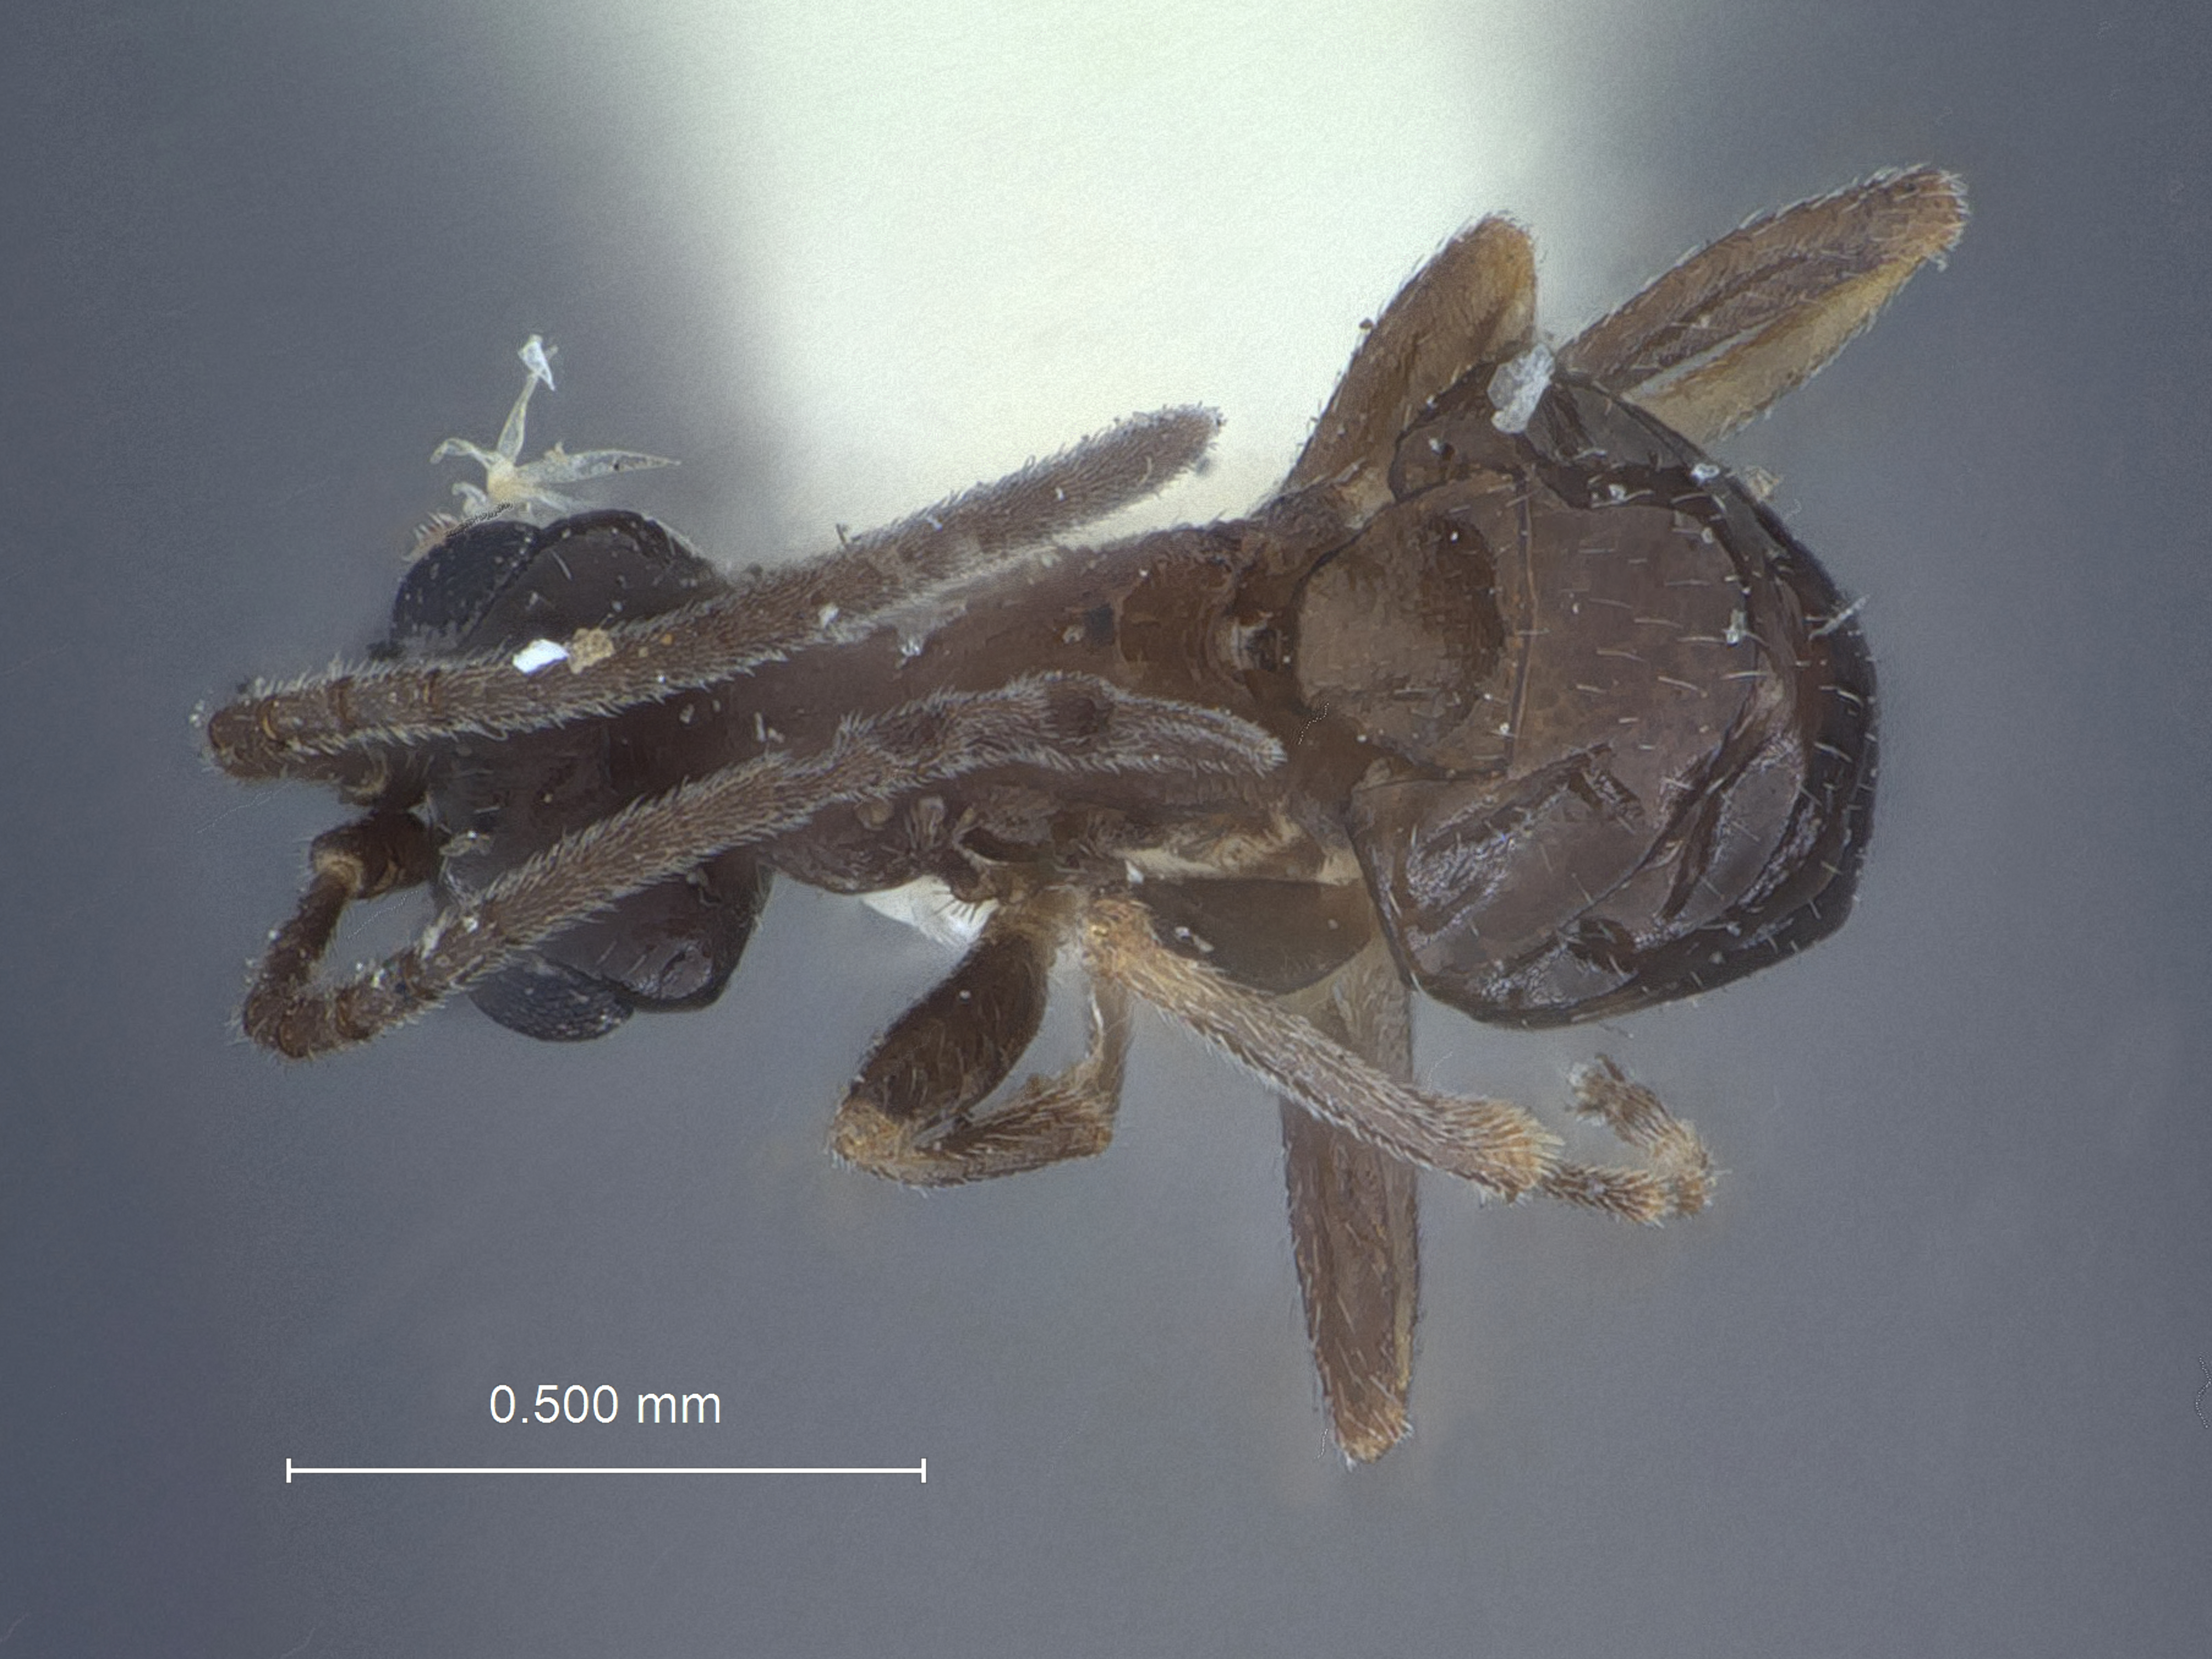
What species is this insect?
Pezomachus minutus
